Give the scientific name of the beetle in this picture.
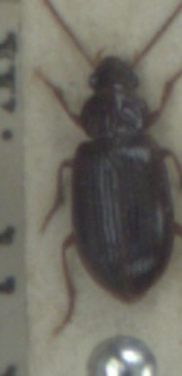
Bradycellus harpalinus
